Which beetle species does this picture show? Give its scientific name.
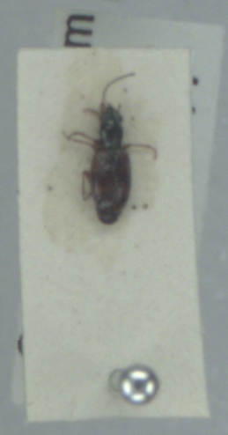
Bembidion articulatum
